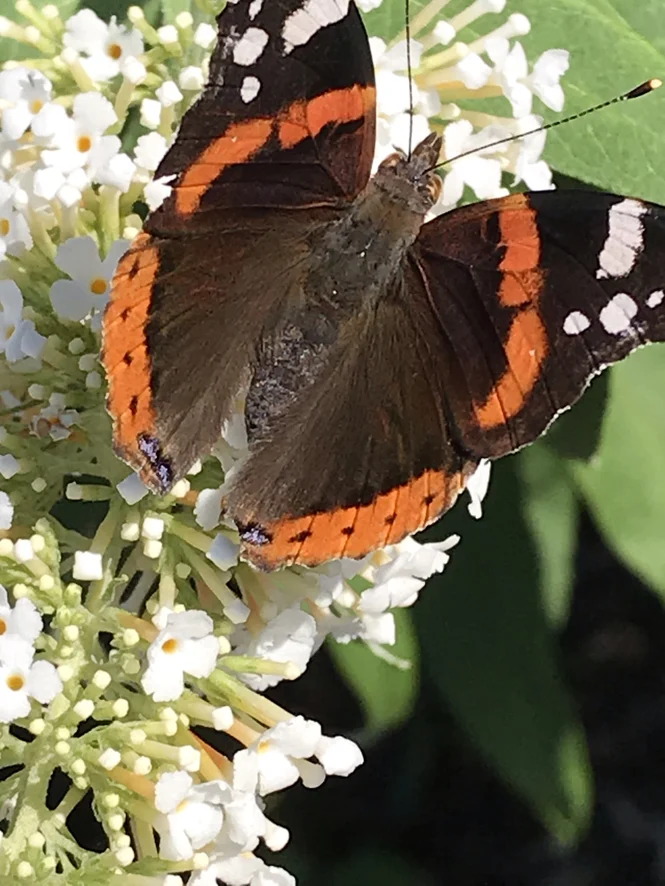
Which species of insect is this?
Vanessa atalanta
